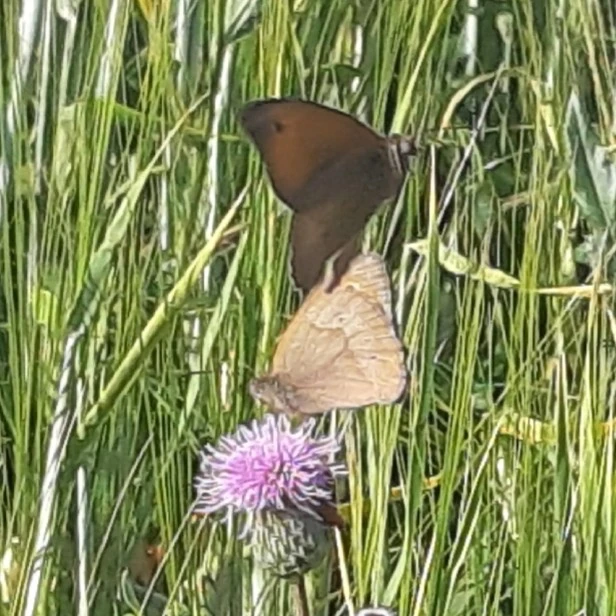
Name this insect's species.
Maniola jurtina
